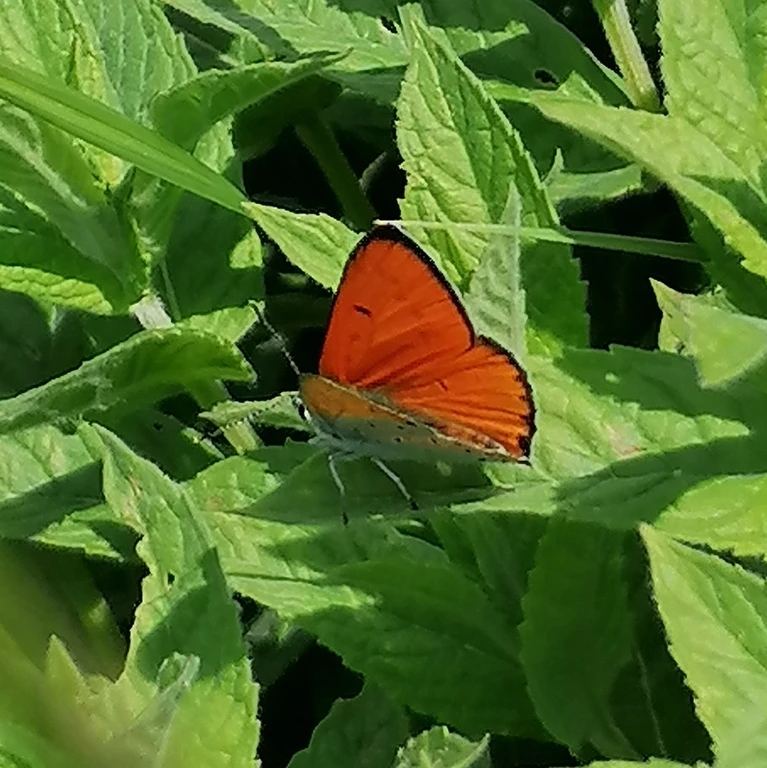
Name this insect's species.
Lycaena dispar
